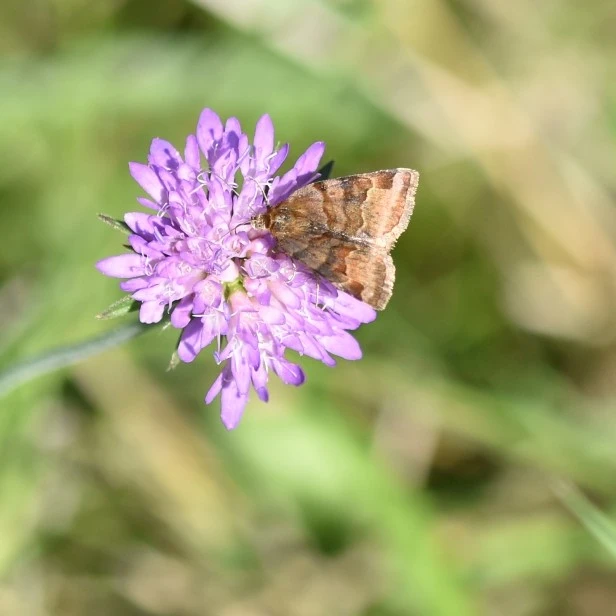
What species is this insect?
Euclidia glyphica
